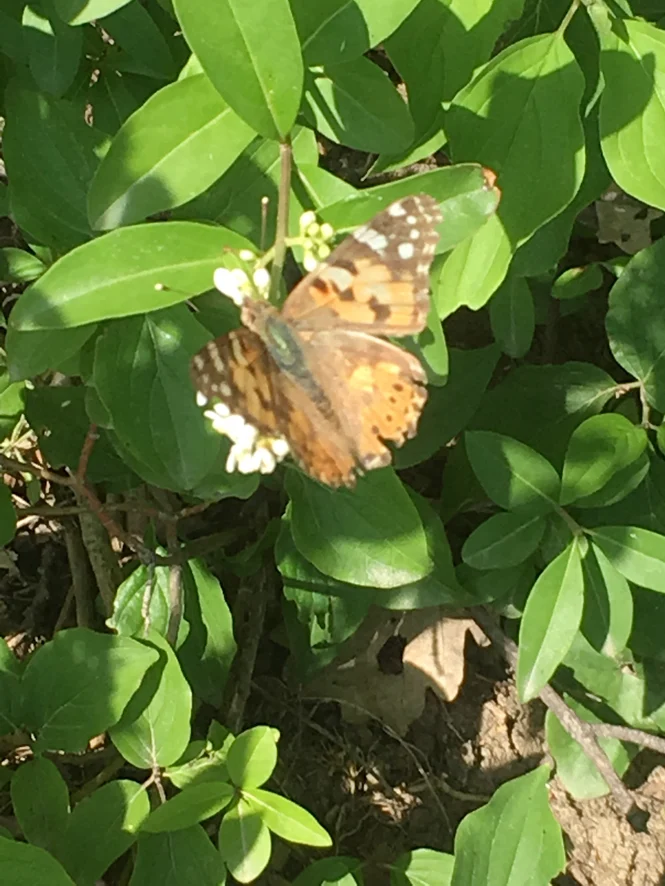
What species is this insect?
Vanessa cardui
